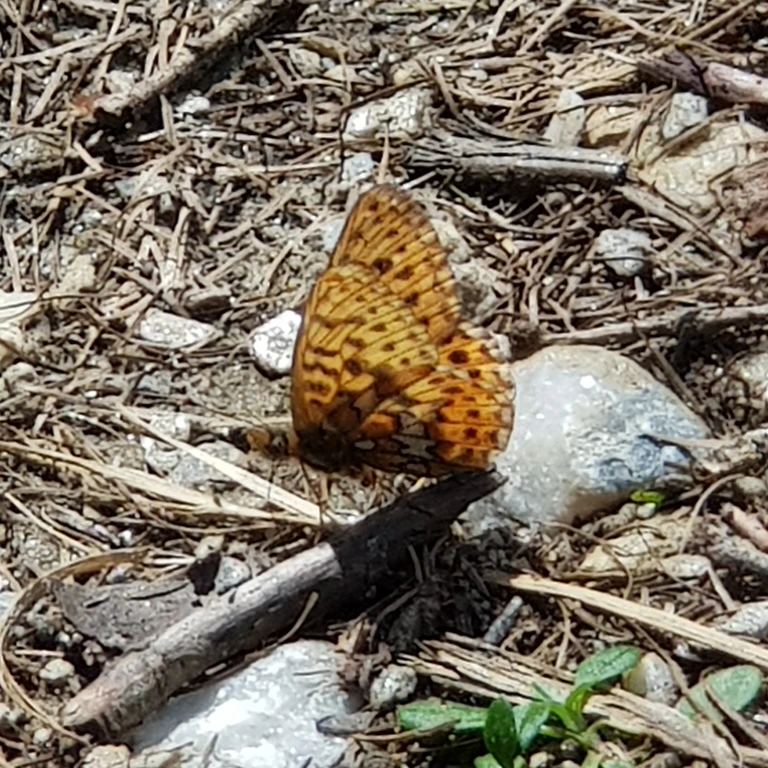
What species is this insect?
Boloria euphrosyne (also Clossiana euphrosyne)
